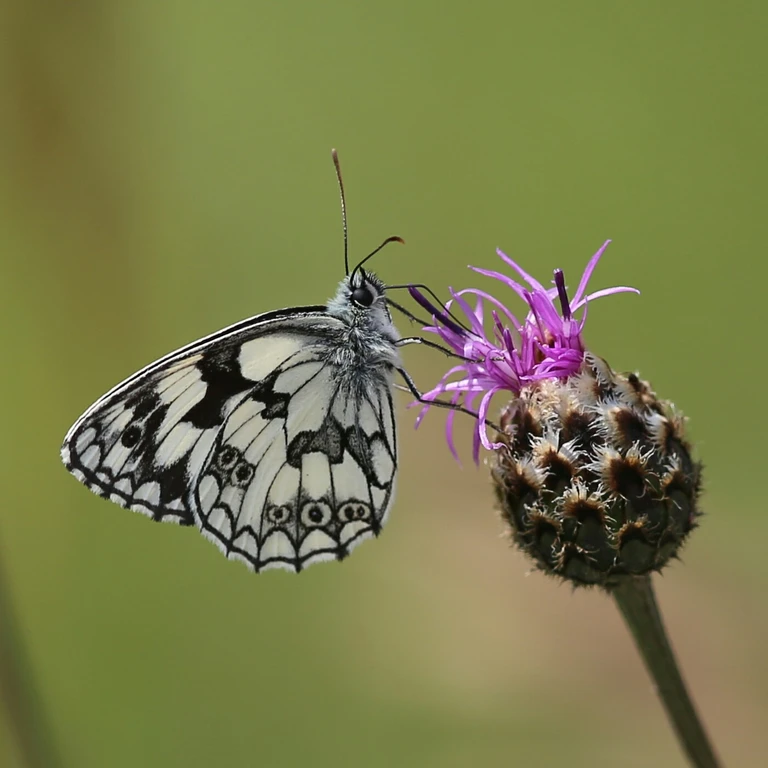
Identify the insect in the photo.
Melanargia galathea
